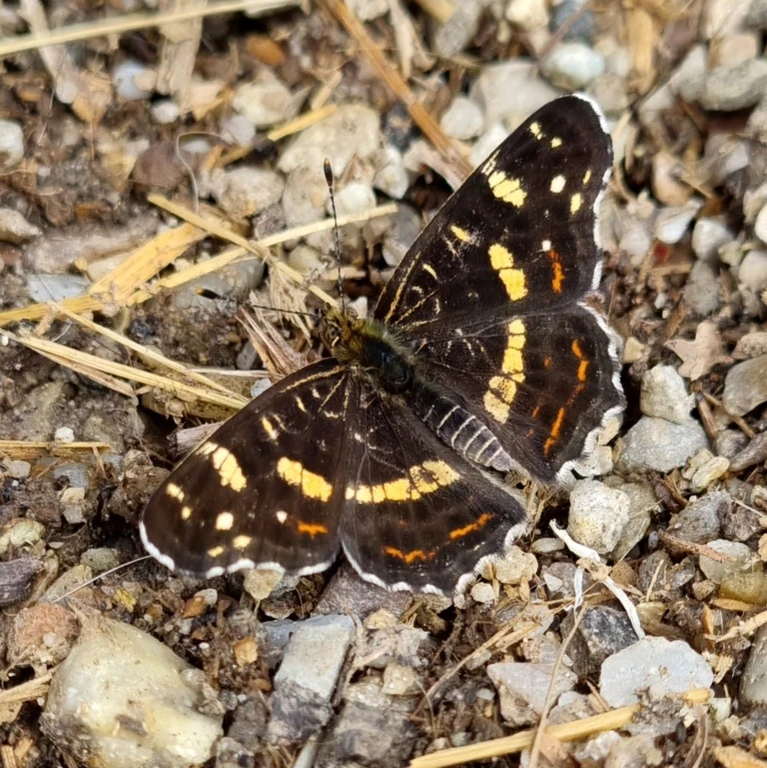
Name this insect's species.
Araschnia levana
